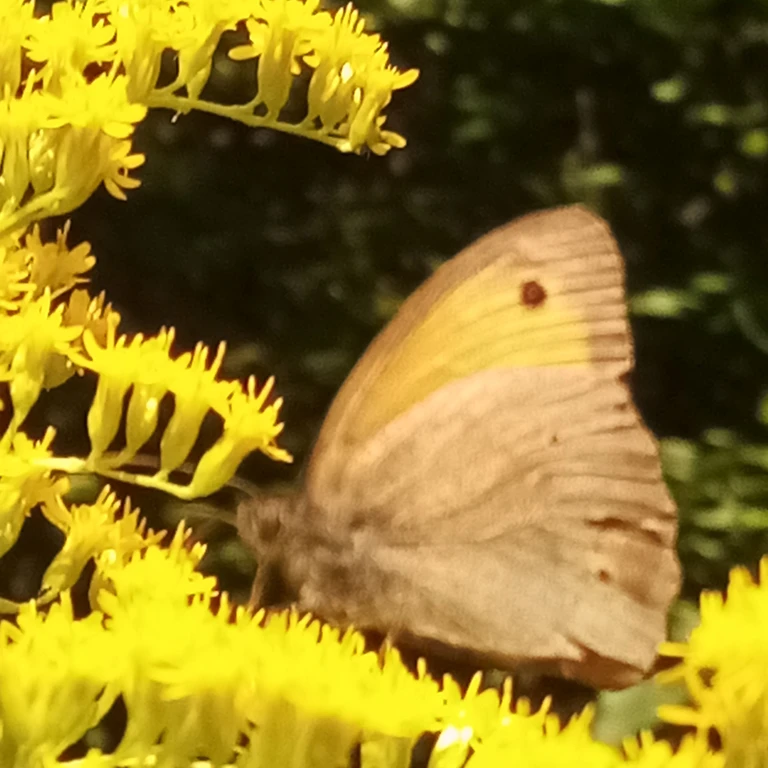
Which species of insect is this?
Maniola jurtina
